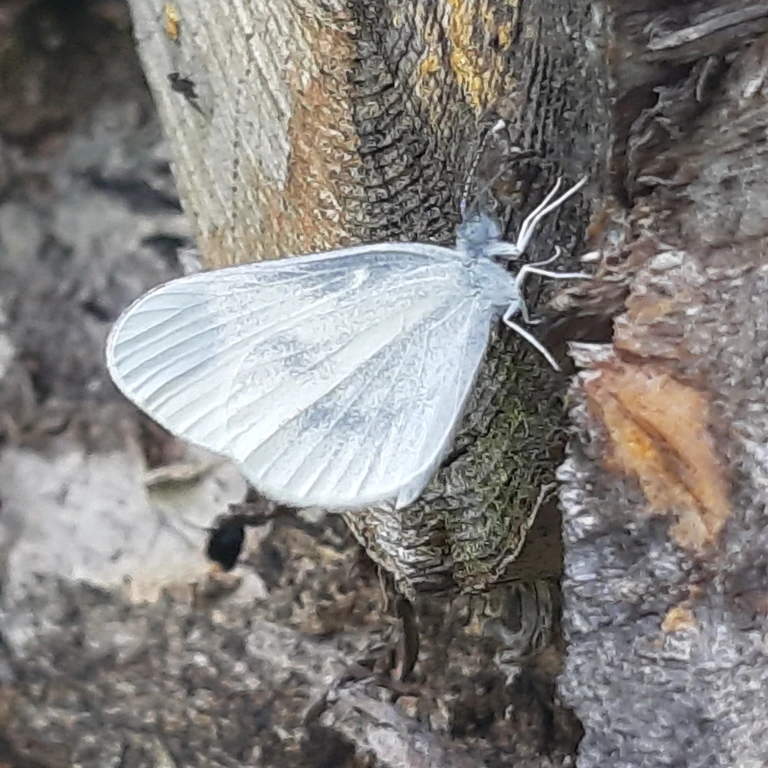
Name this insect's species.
Leptidea sinapis/juvernica
